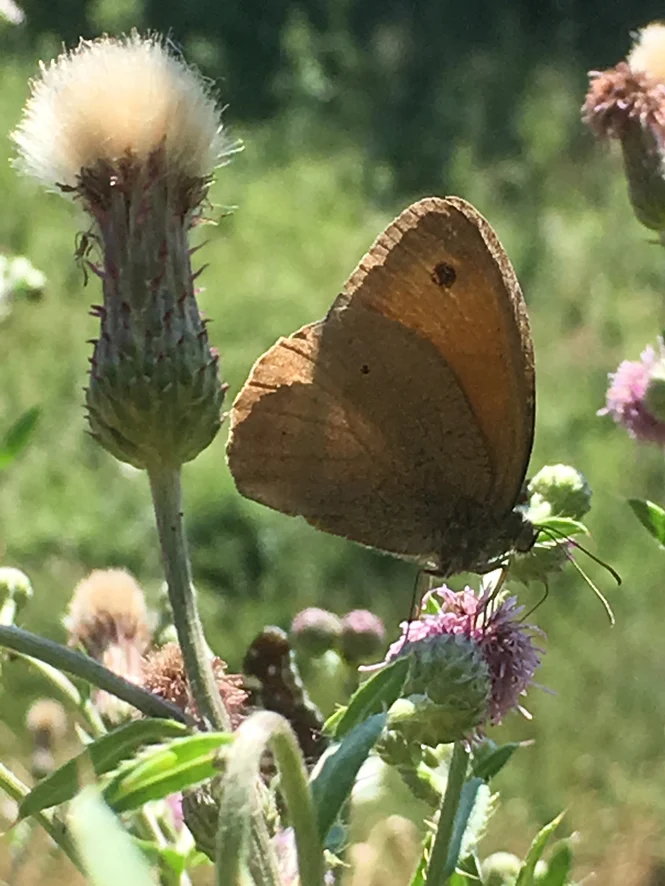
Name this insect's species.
Maniola jurtina
